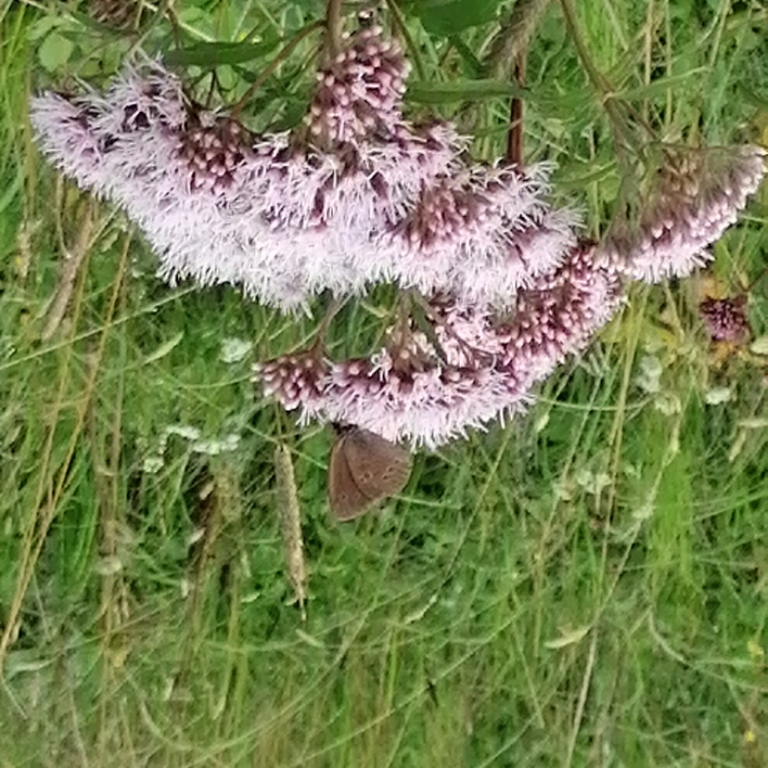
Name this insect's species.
Aphantopus hyperantus
